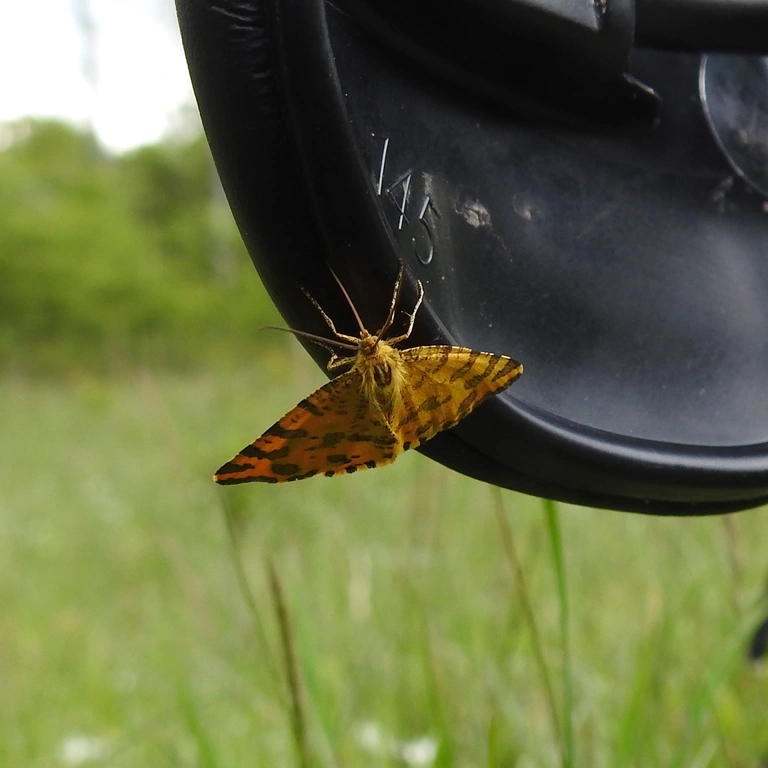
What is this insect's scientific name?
Pseudopanthera macularia
